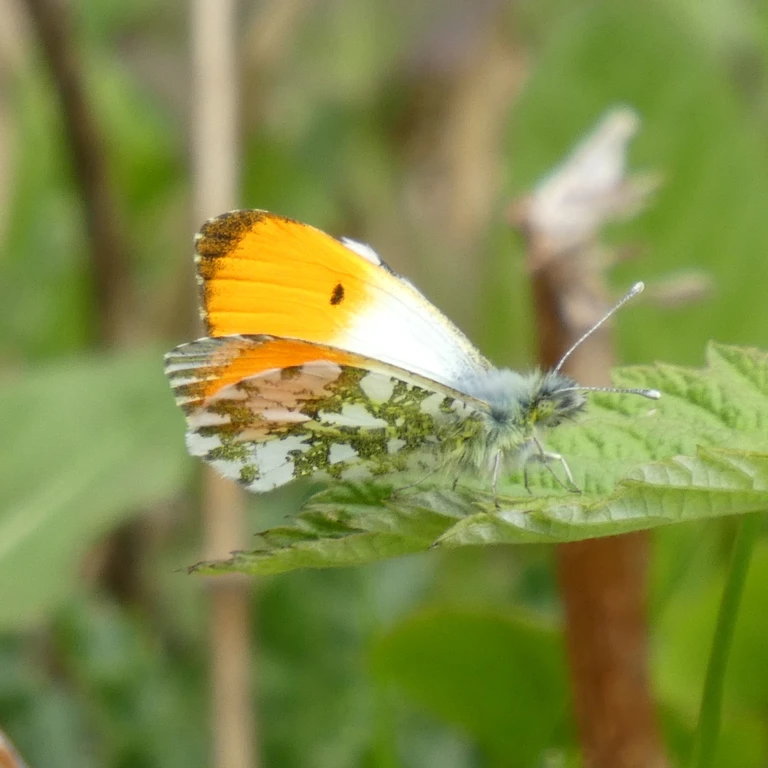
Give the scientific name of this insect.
Anthocharis cardamines
